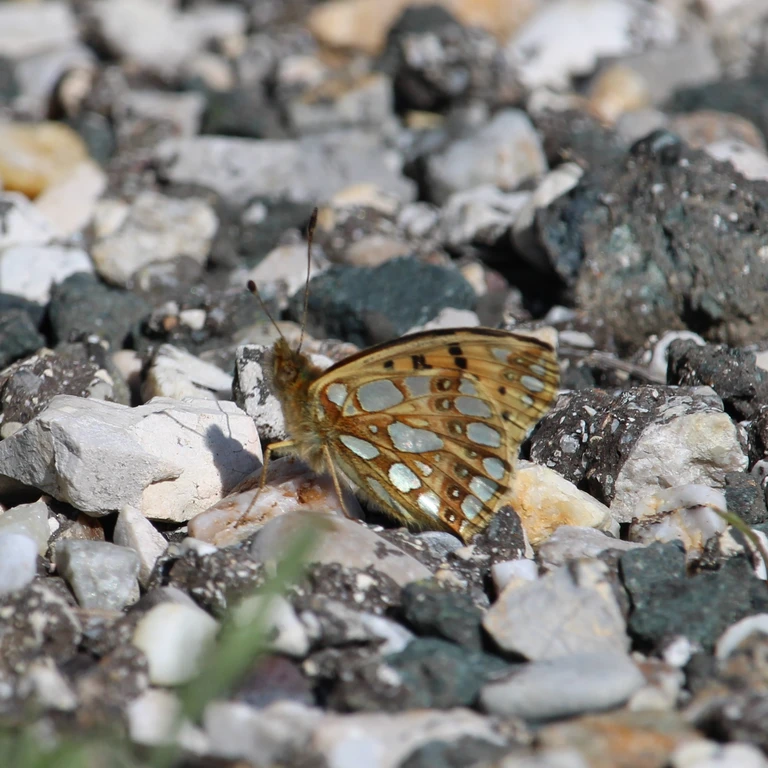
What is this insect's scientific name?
Issoria lathonia
